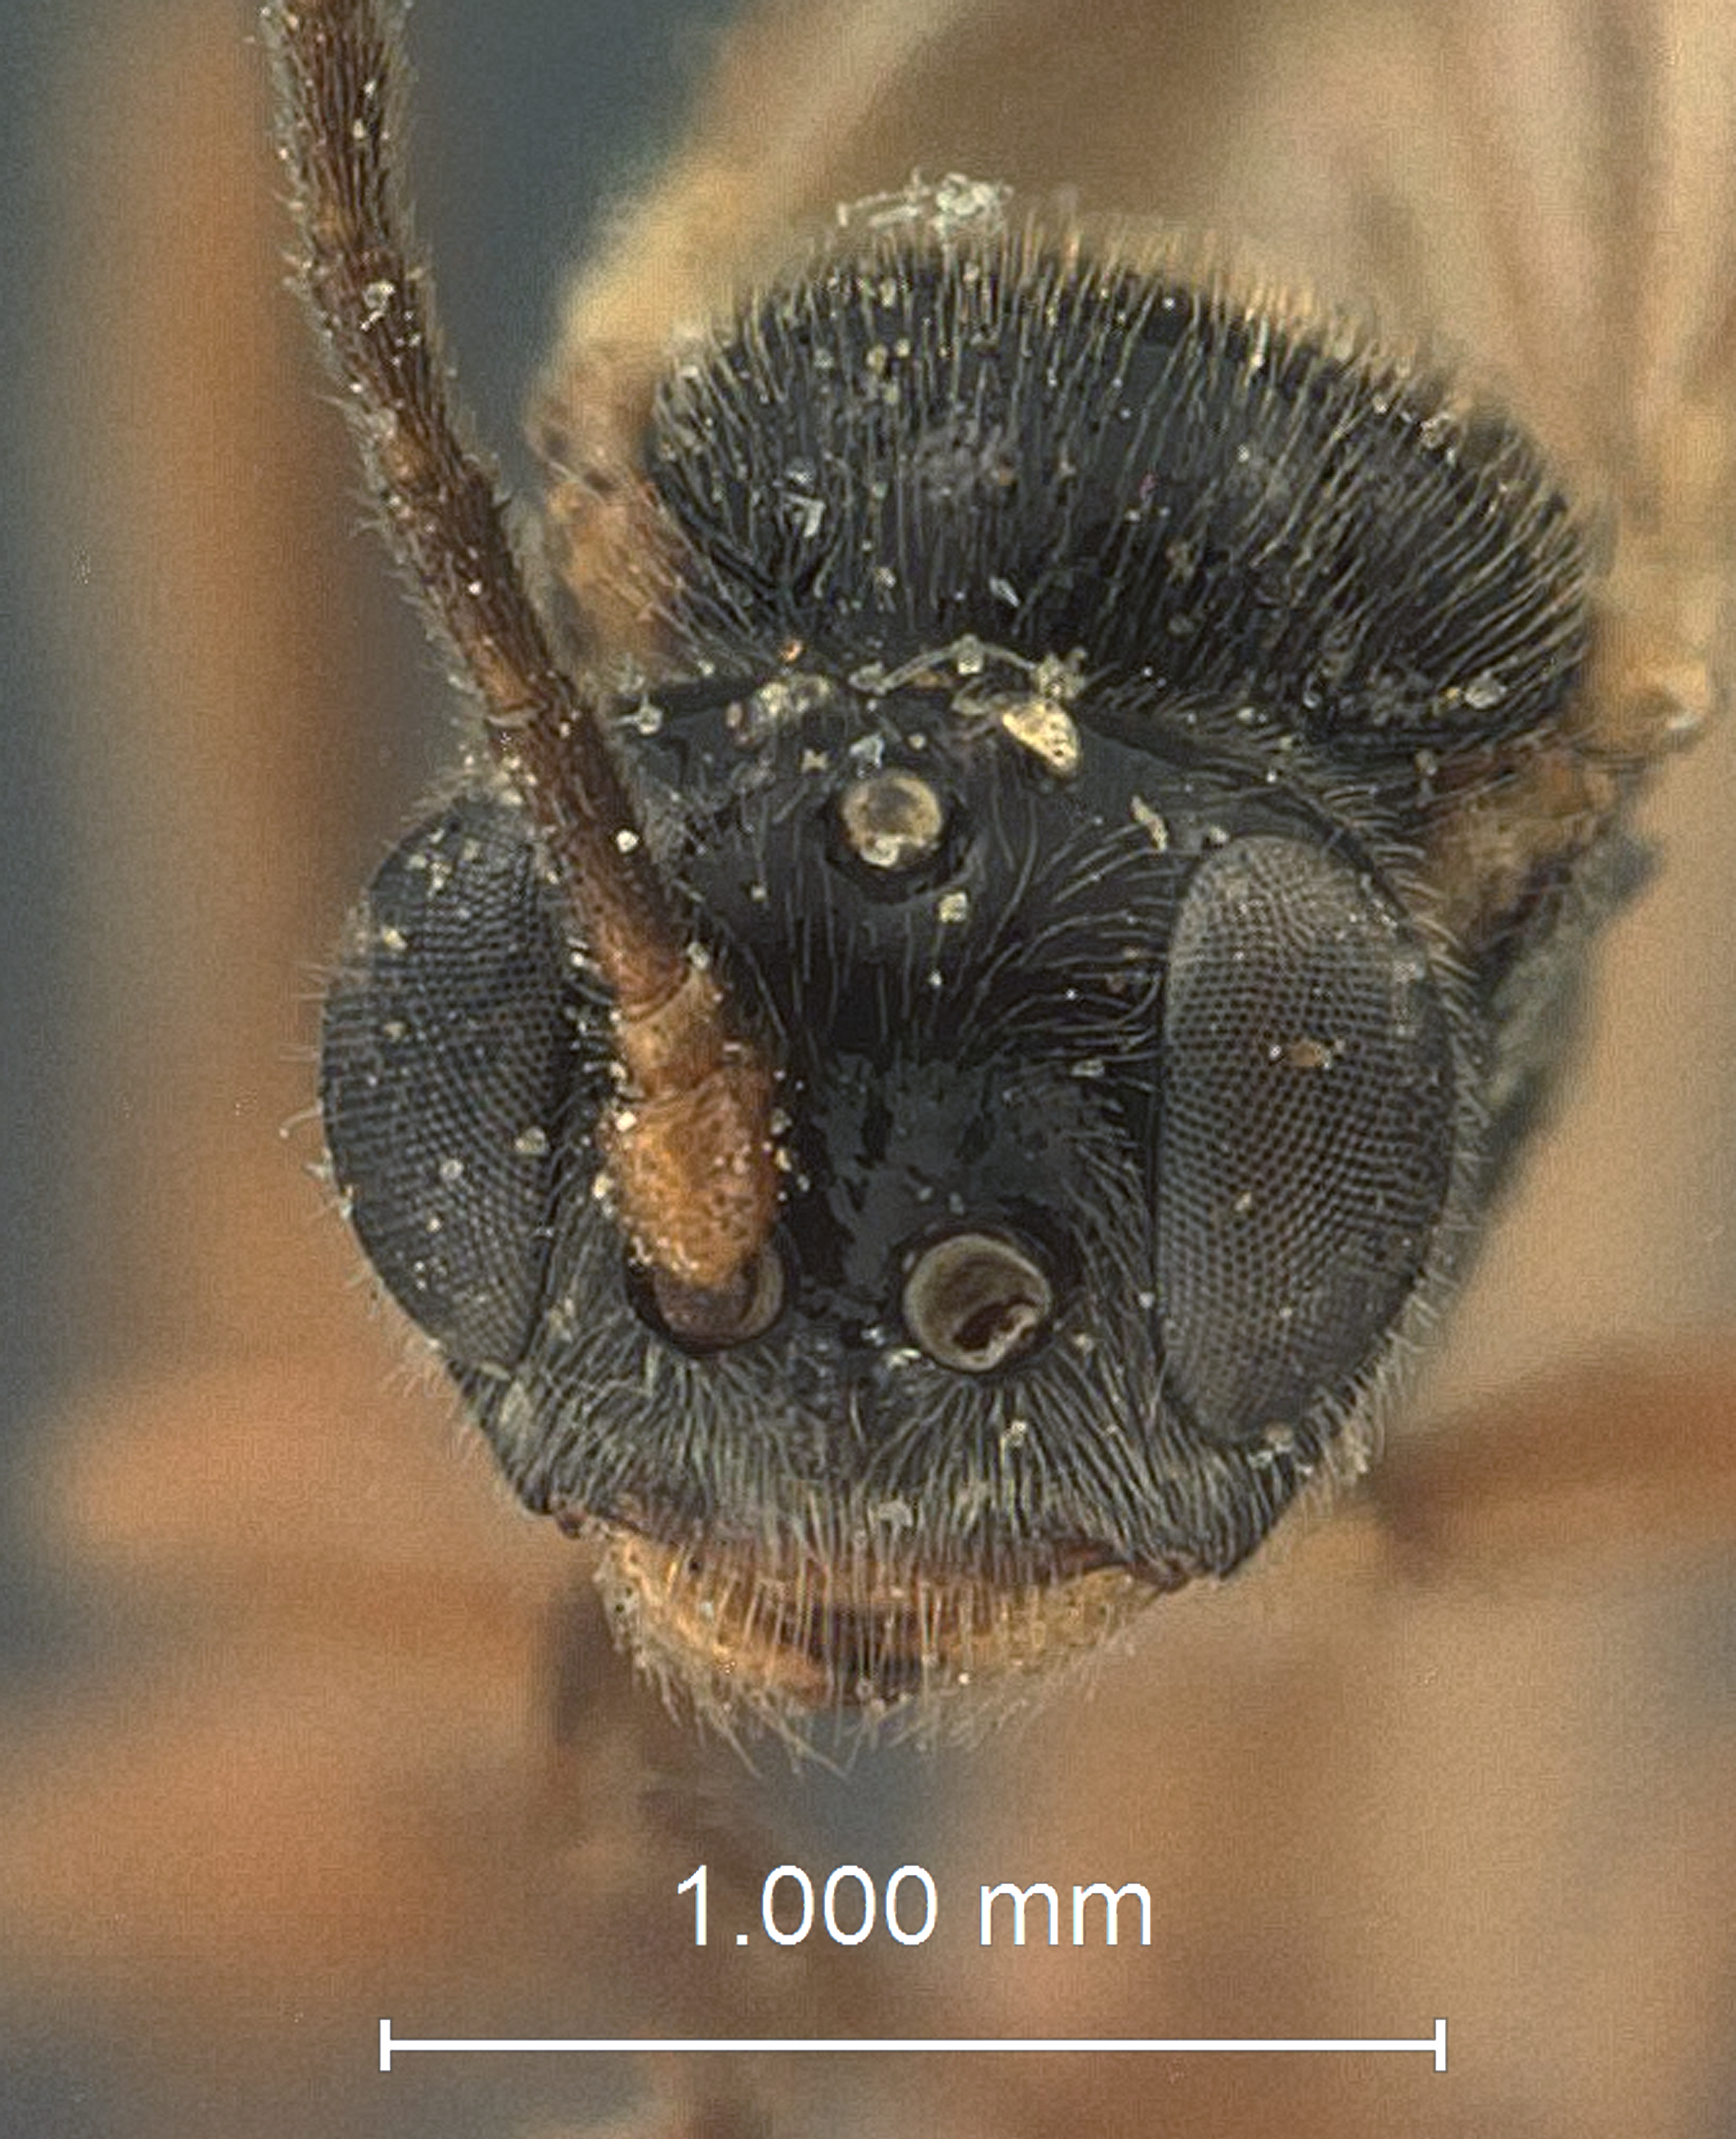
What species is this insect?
Atractodes serpedontus
